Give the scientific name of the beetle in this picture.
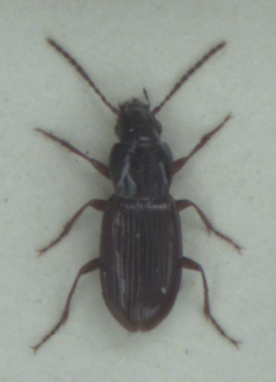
Pterostichus minor
